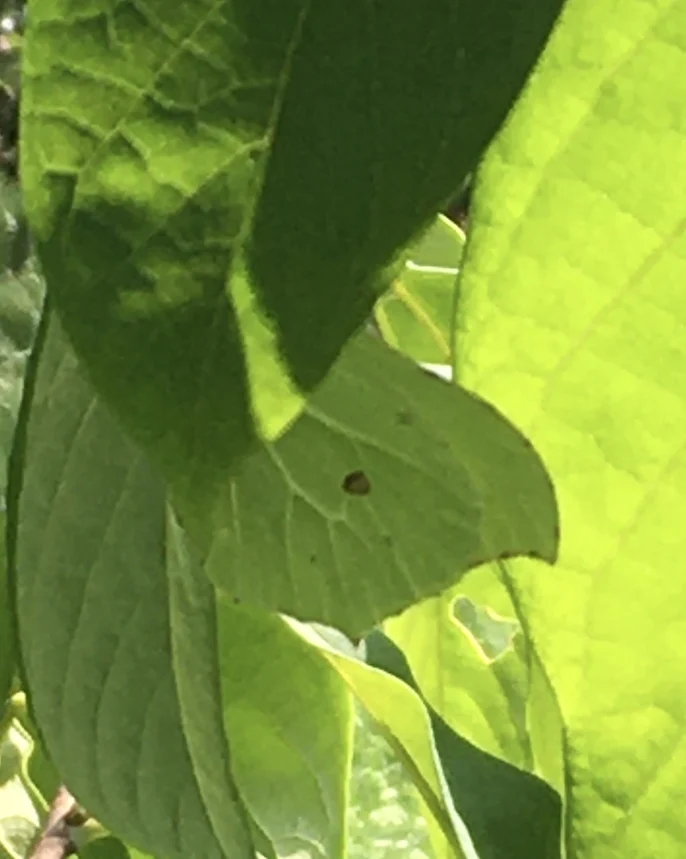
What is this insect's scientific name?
Gonepteryx rhamni
